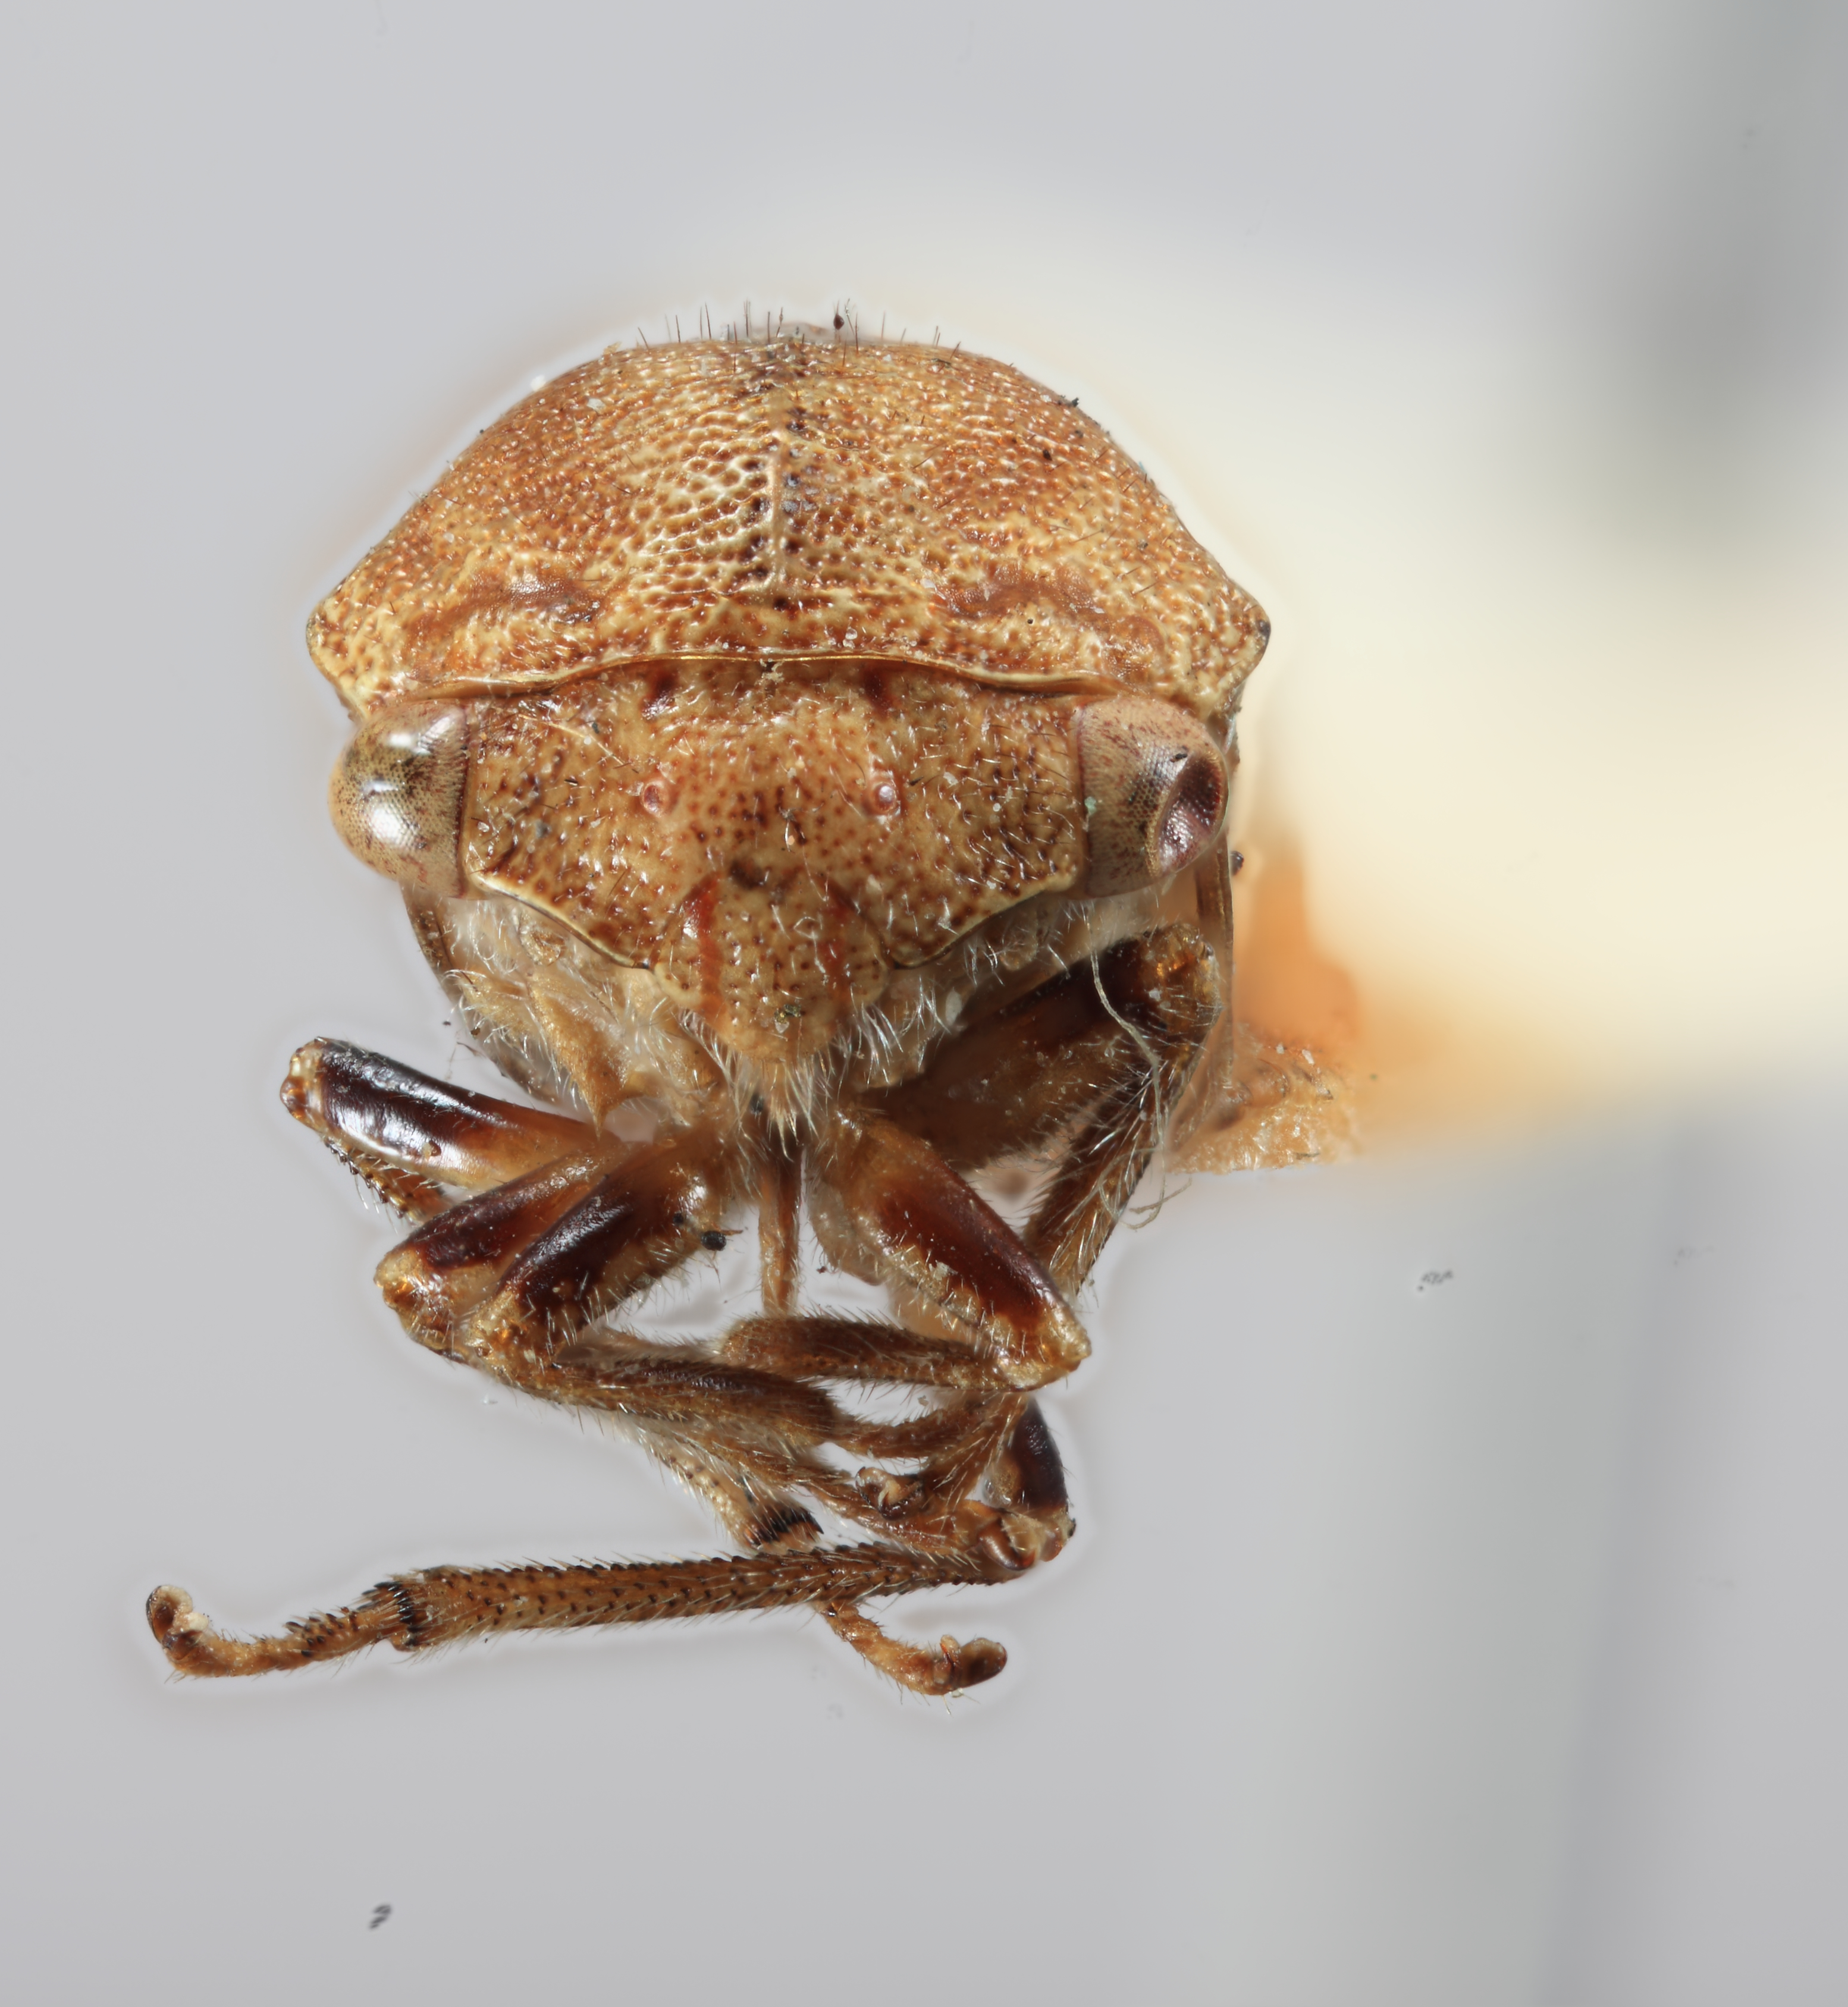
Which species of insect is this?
Ophiderma flaviguttula
